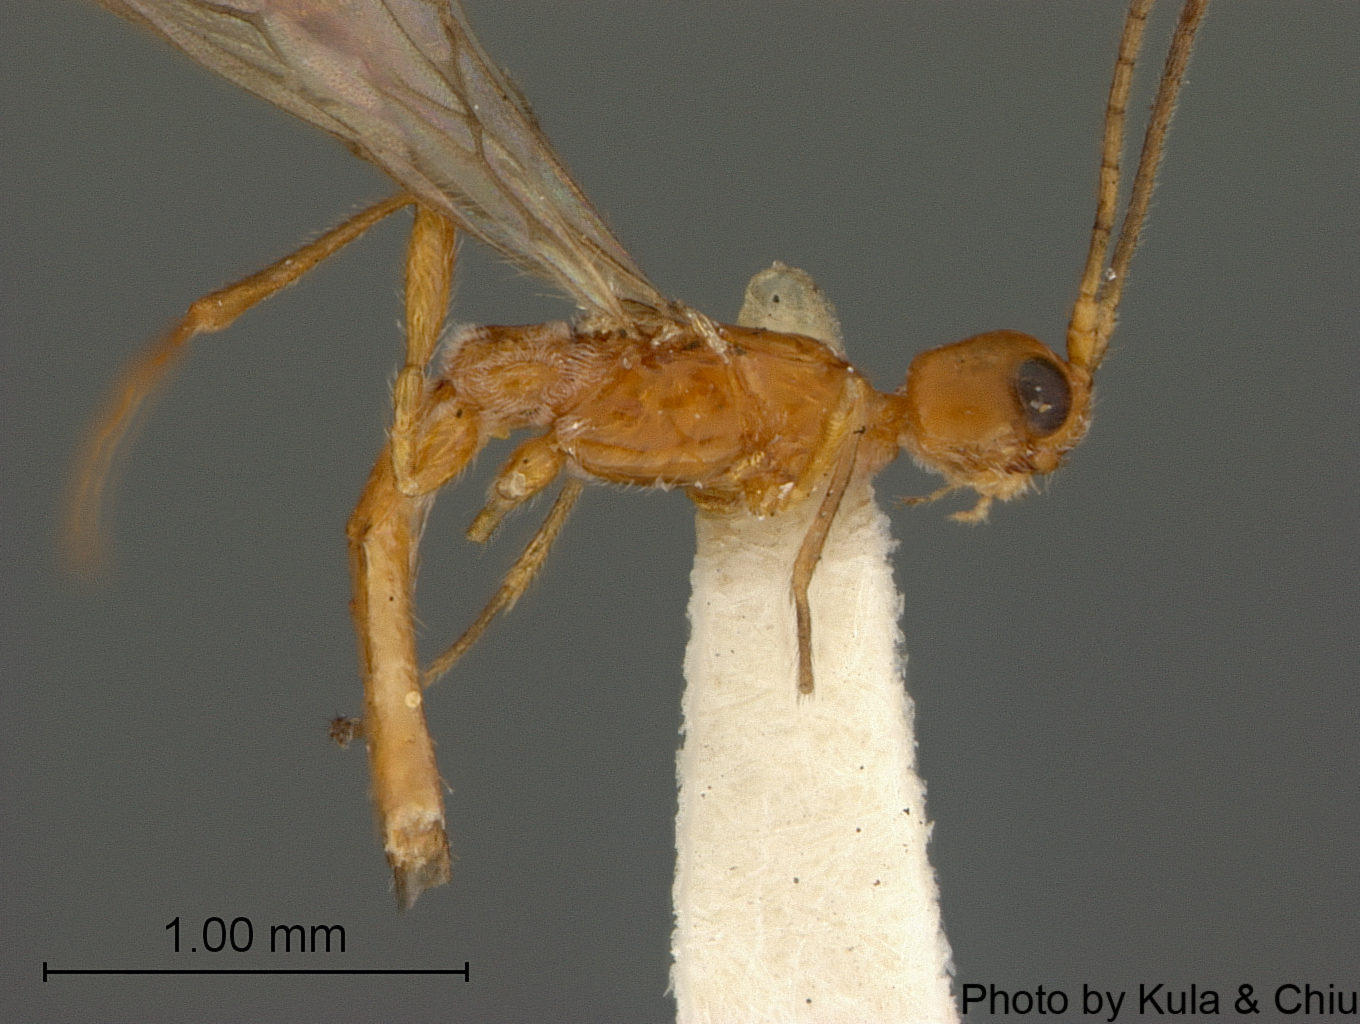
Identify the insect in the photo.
Coelinidea pallida
